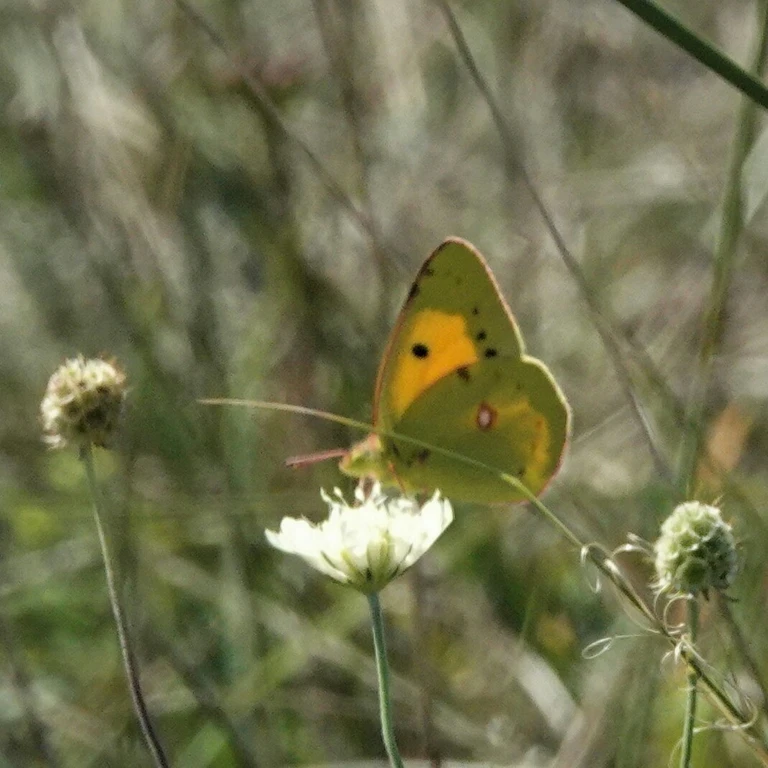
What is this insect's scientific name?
Colias croceus
